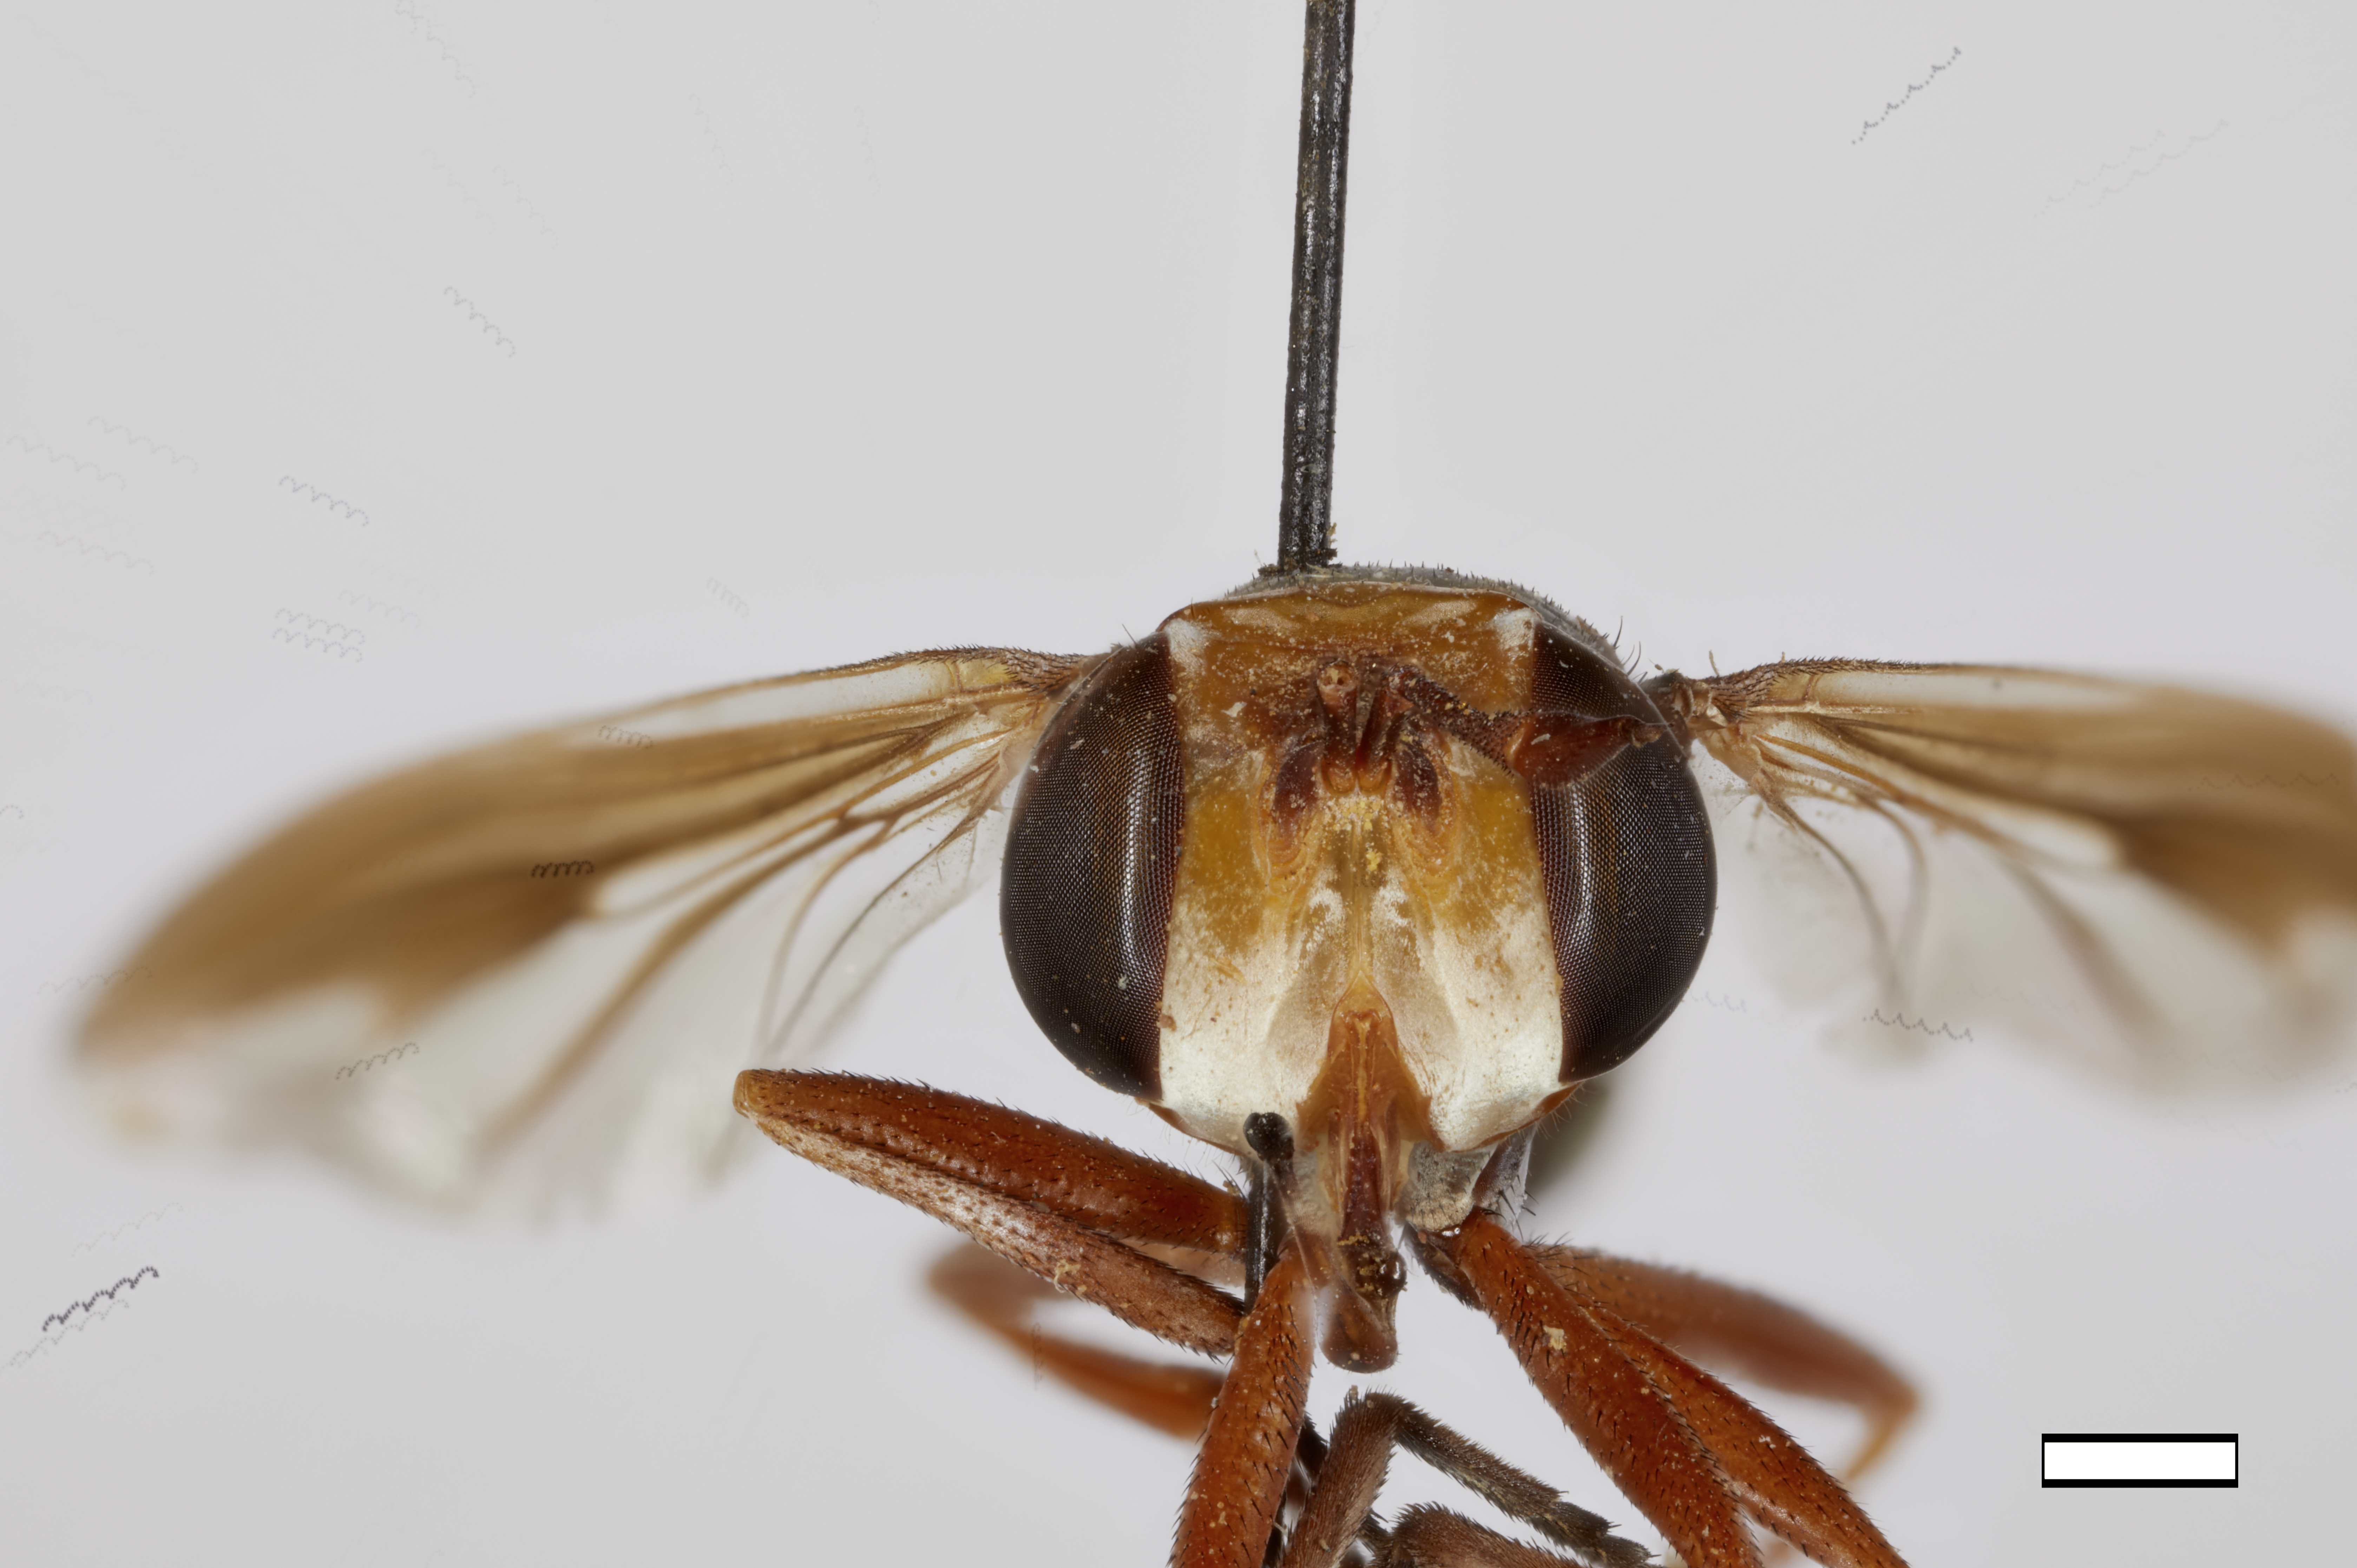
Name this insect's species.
Conops nigrocoxalis
